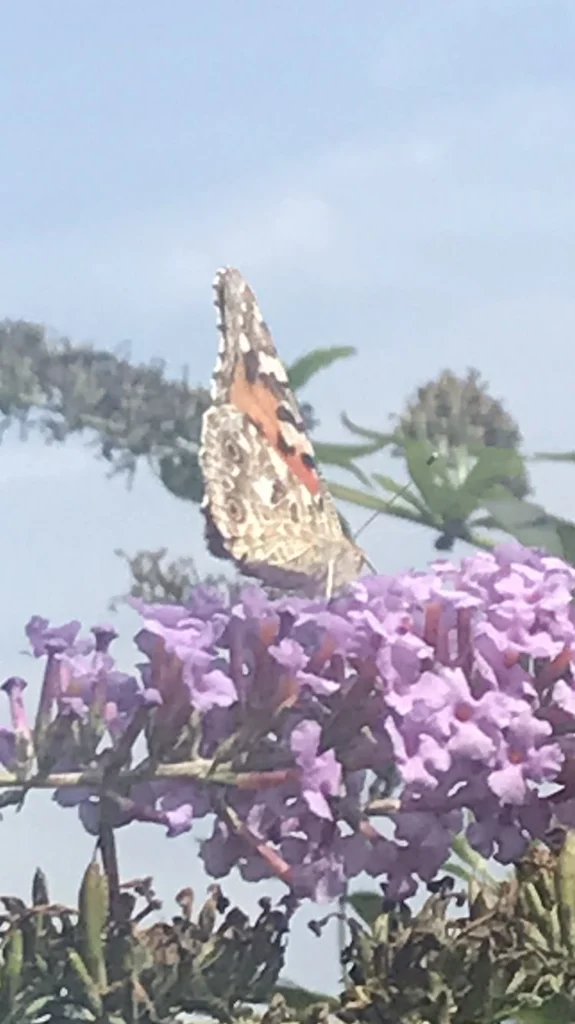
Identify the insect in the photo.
Vanessa cardui
